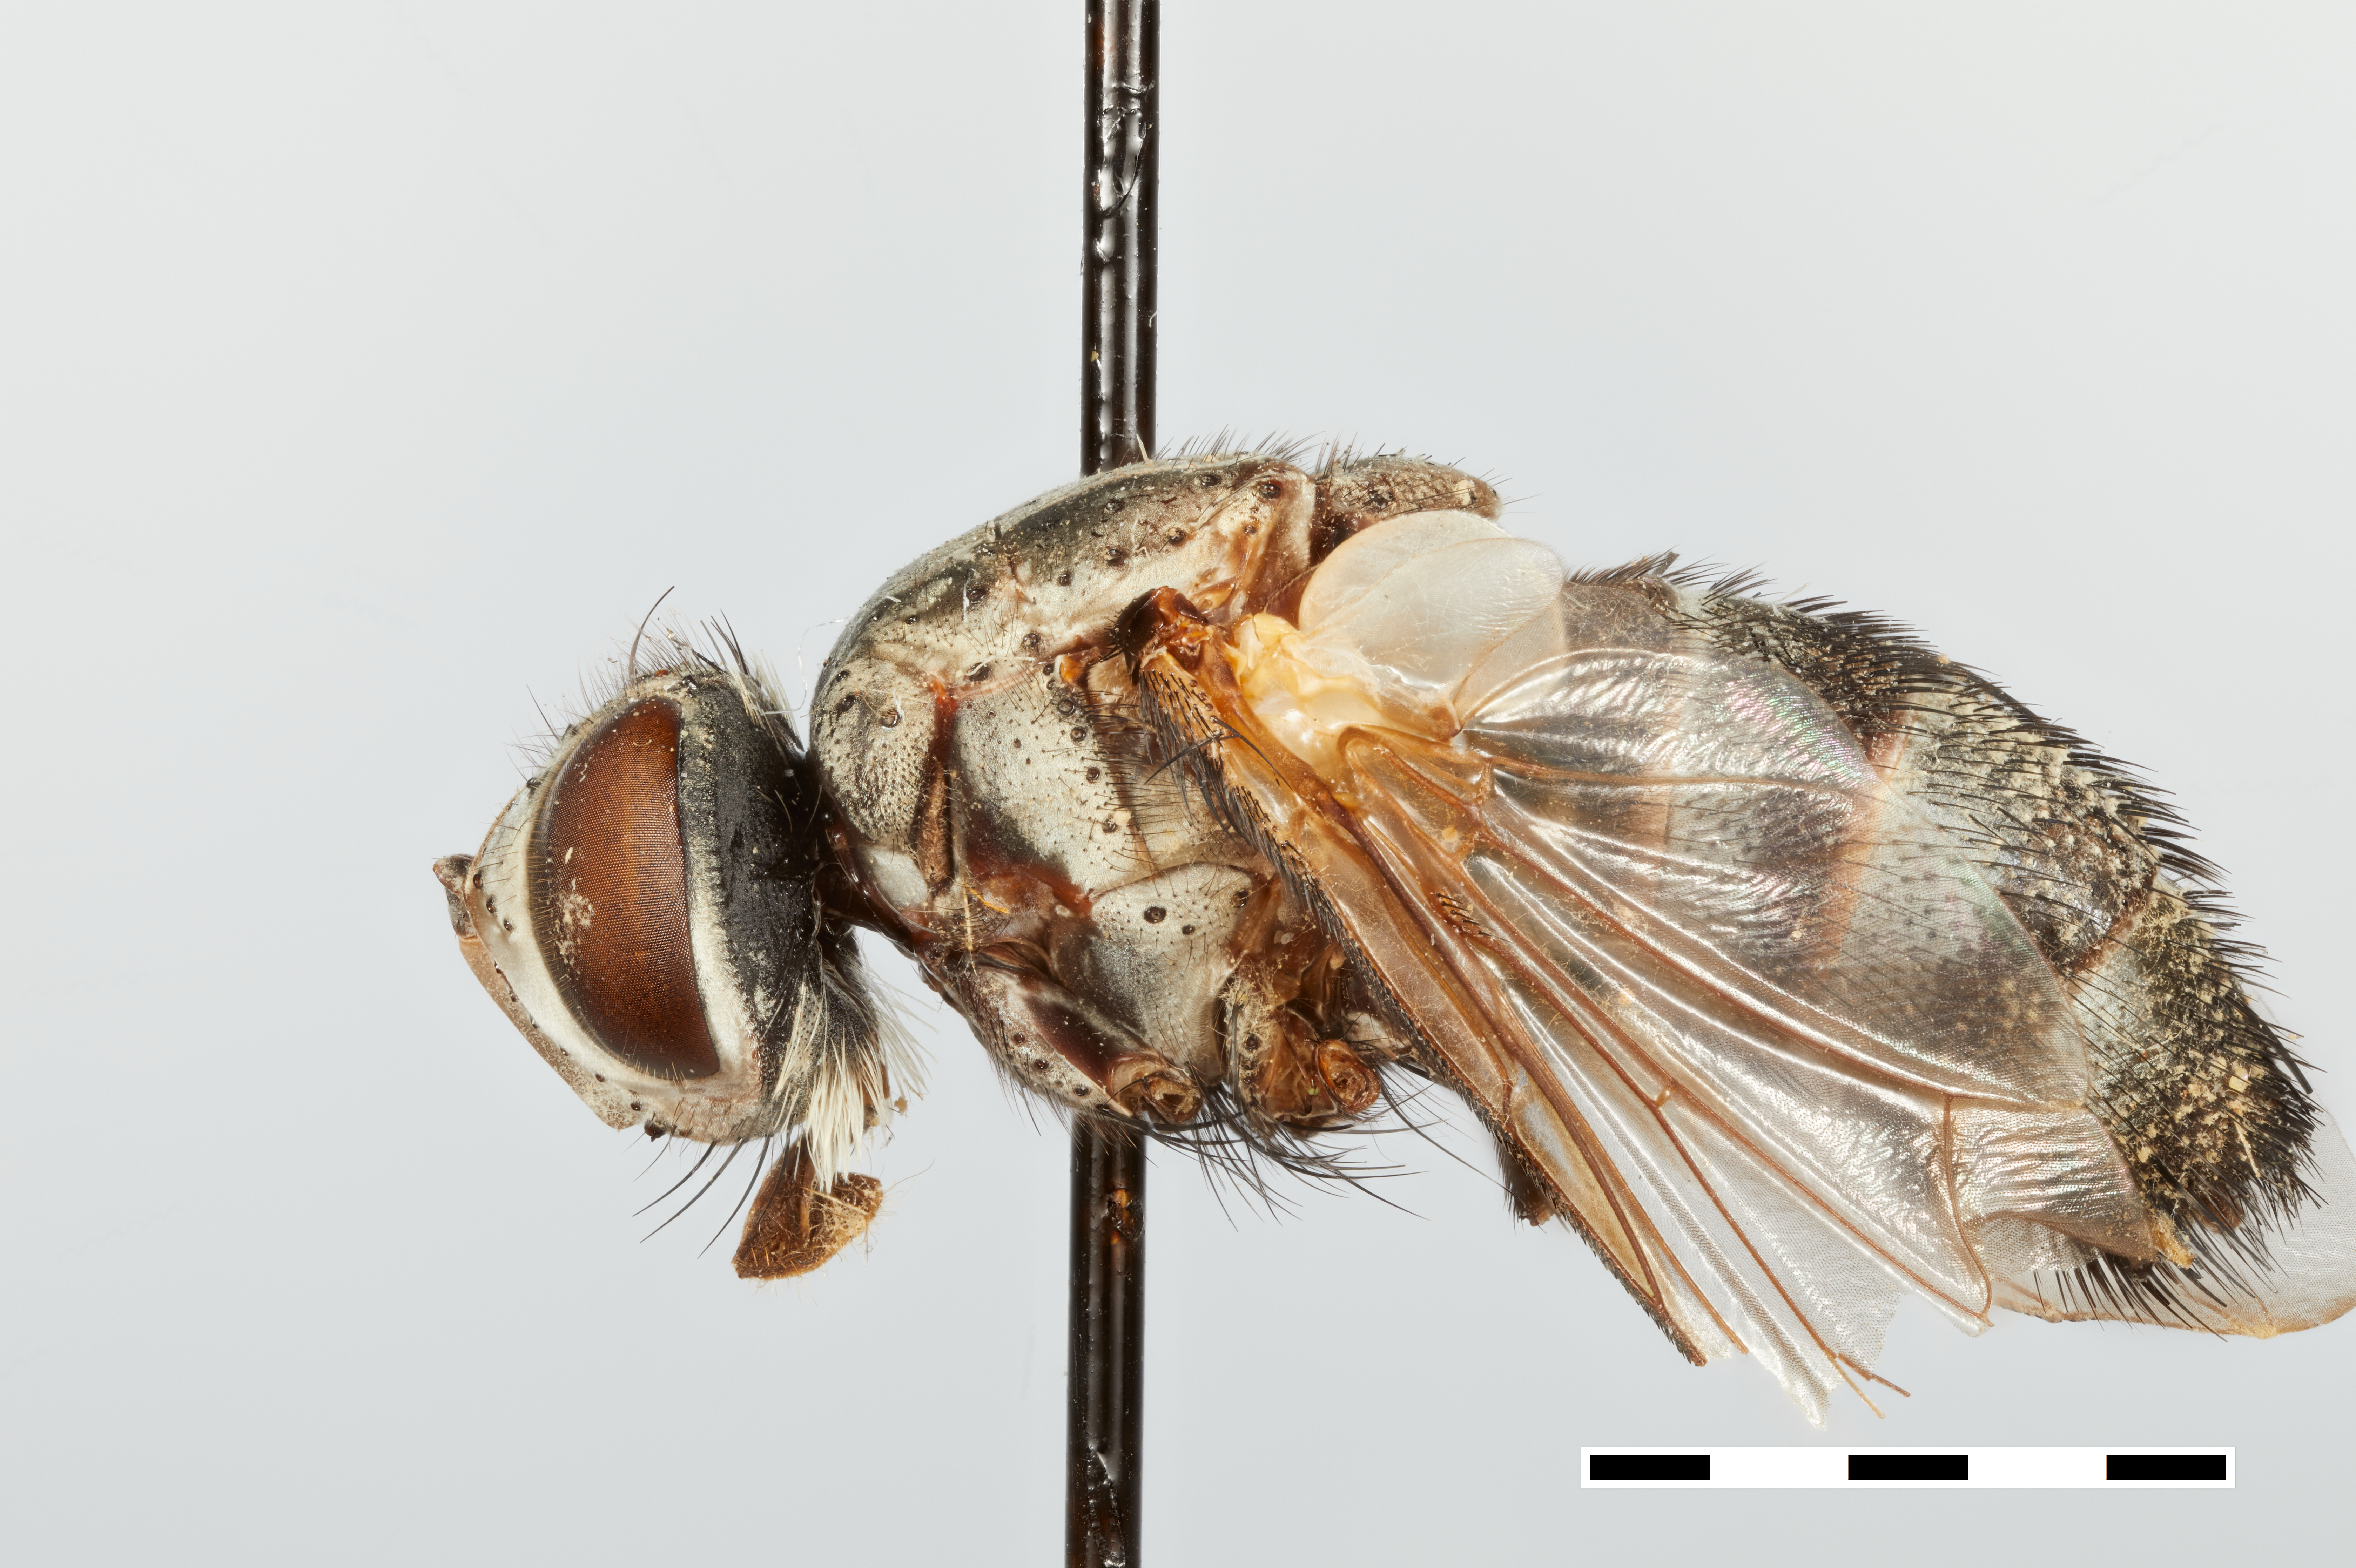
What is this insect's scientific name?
Euphoroceropsis alba
